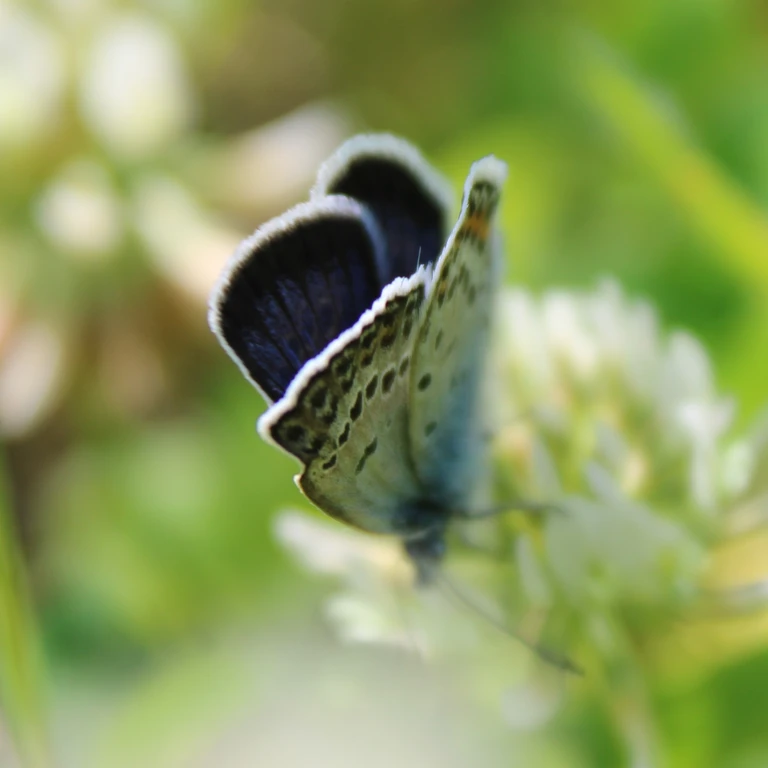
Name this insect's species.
Plebejus argus
